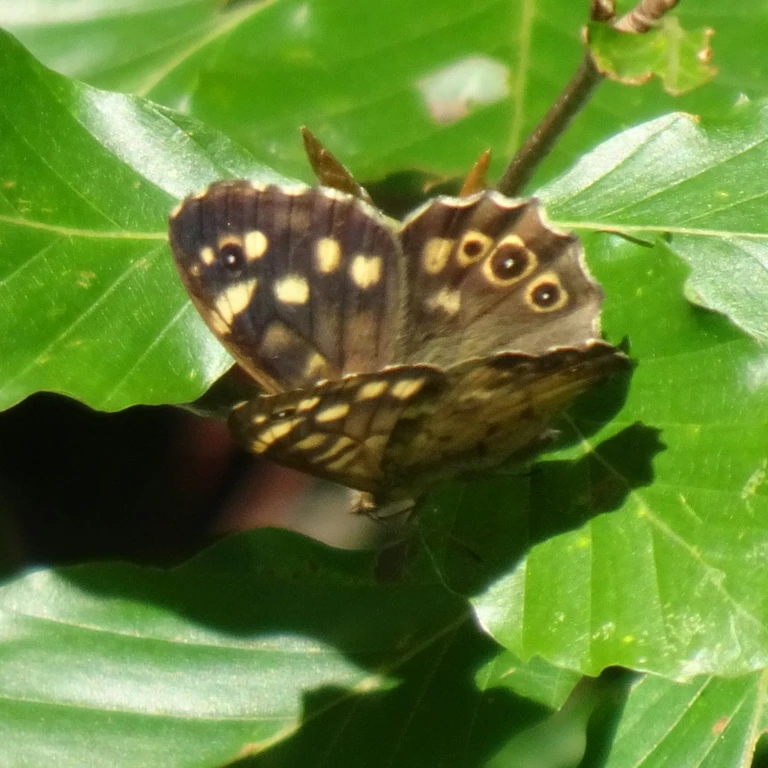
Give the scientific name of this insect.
Pararge aegeria
